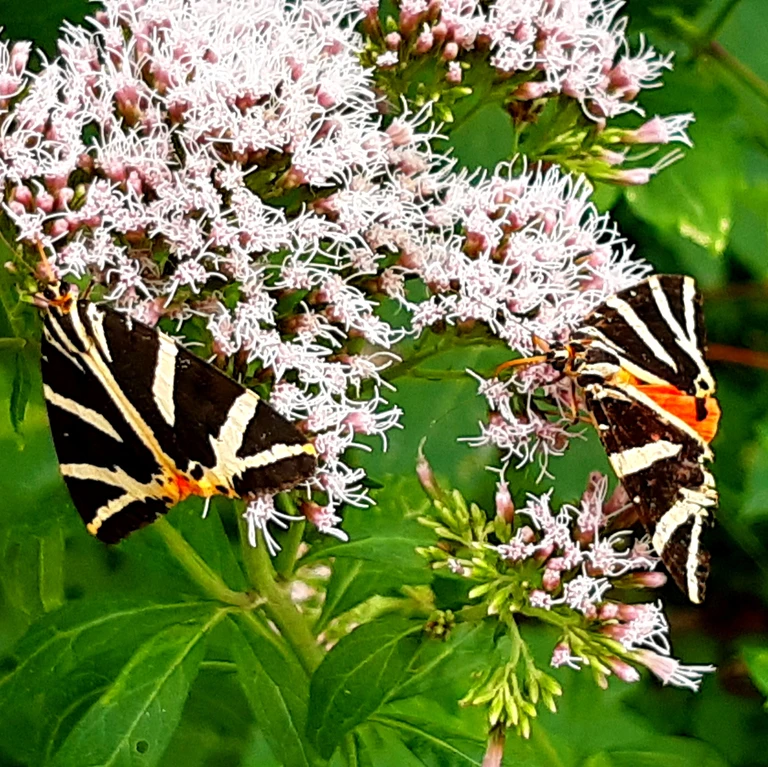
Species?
Euplagia quadripunctaria
